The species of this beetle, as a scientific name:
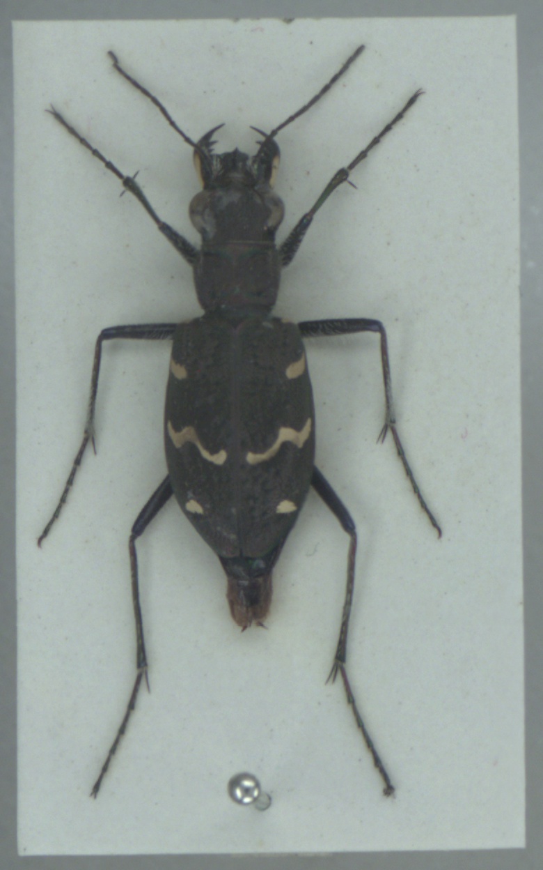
Cicindela sylvatica
